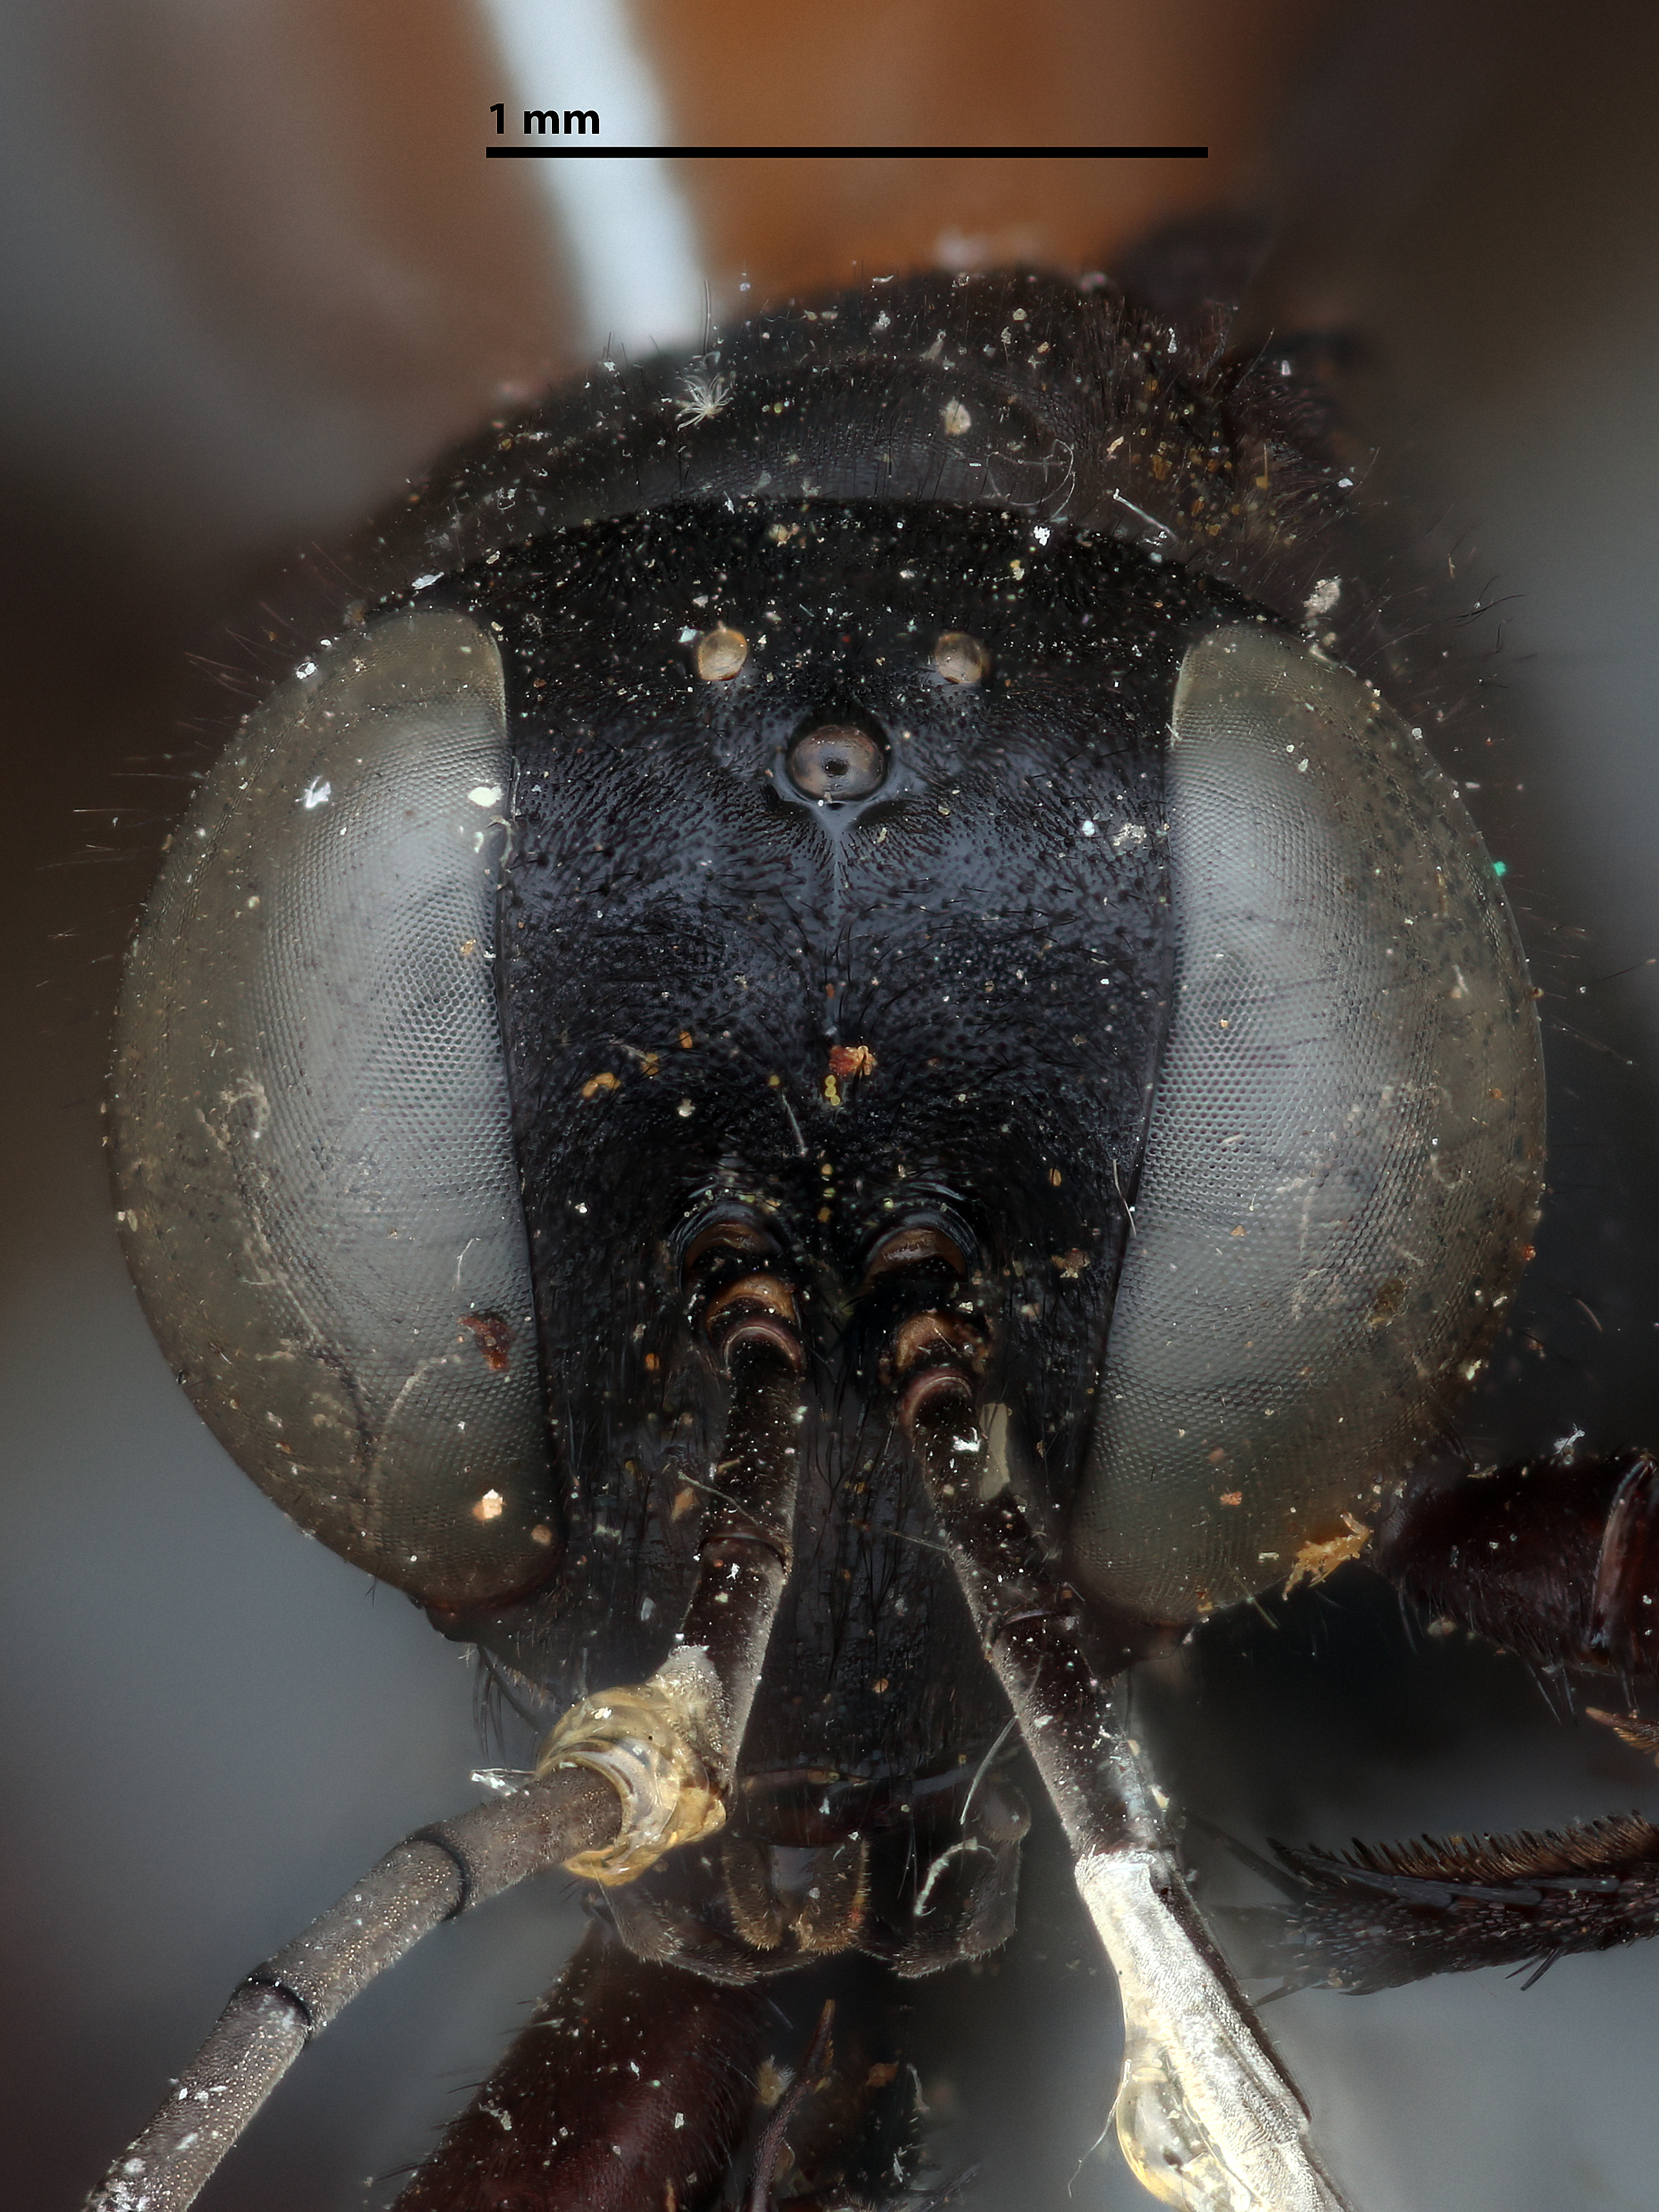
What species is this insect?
Sphex abdominalis
